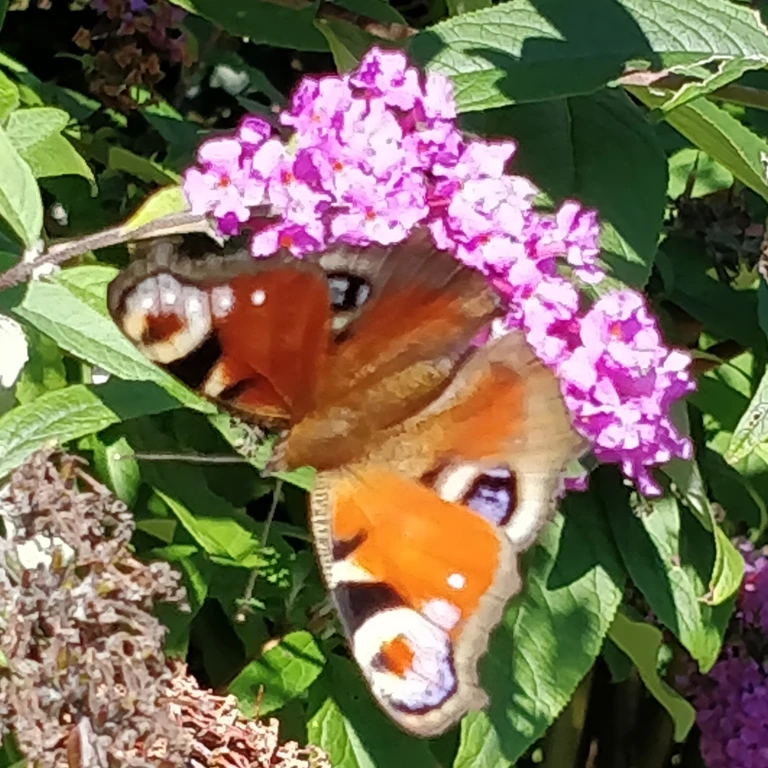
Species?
Aglais io
